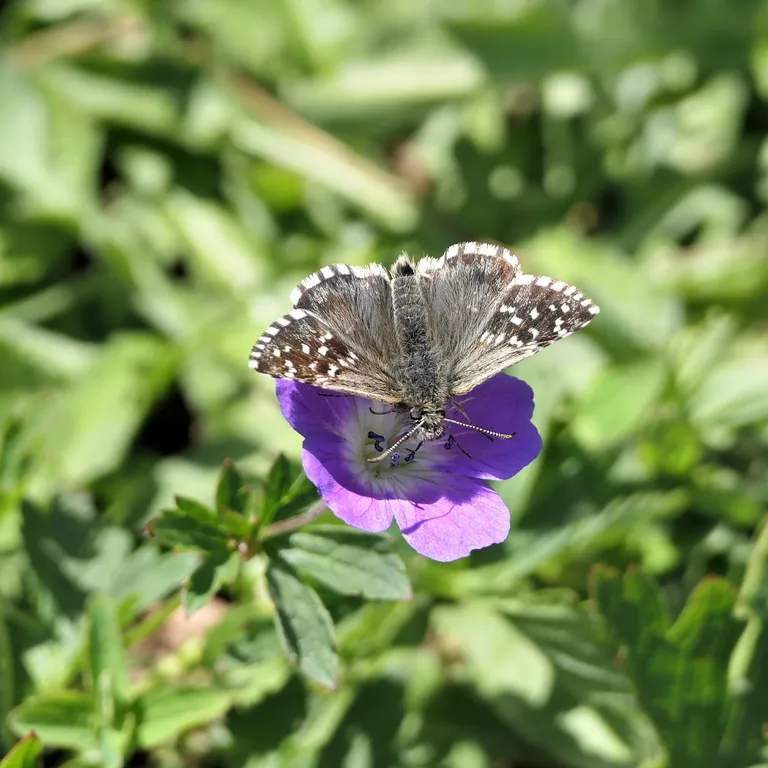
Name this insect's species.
Pyrgus andromedae
